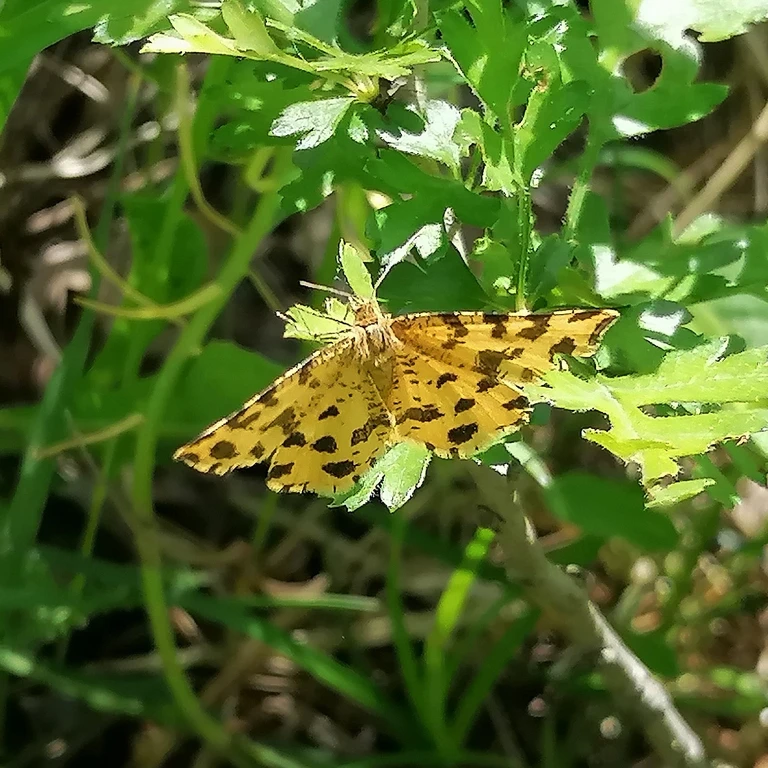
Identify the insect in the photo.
Pseudopanthera macularia
